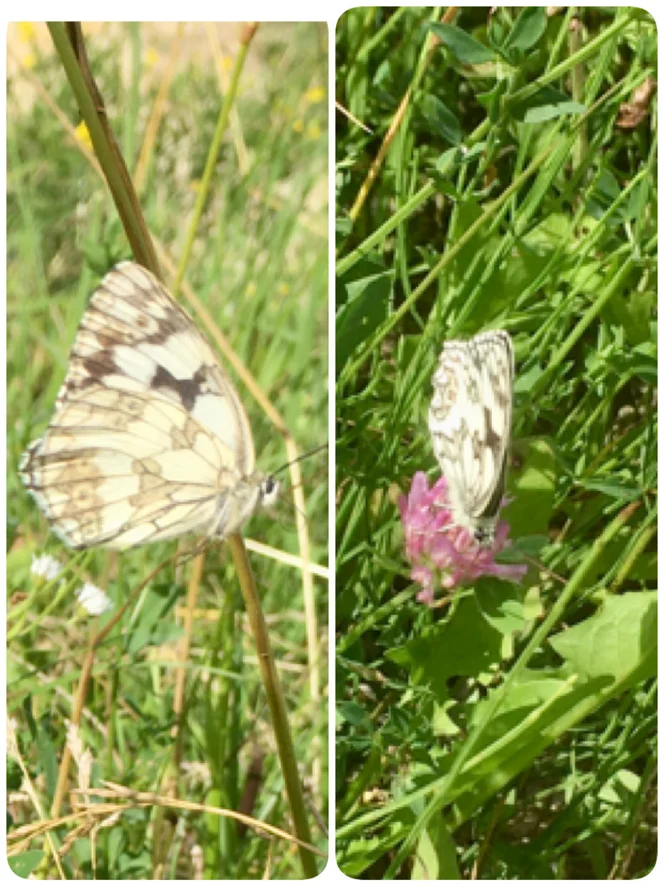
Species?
Melanargia galathea
